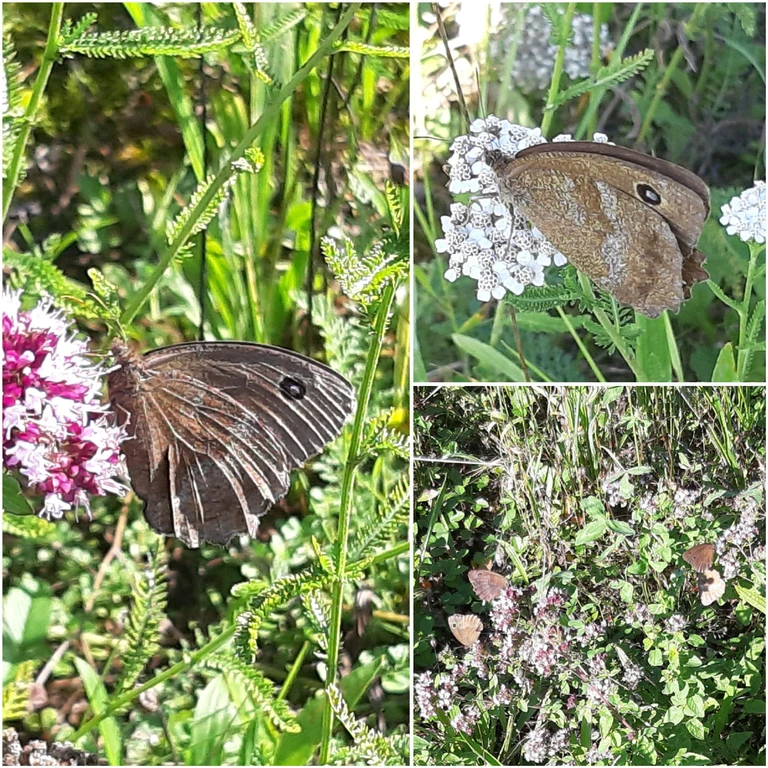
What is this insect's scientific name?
Minois dryas
